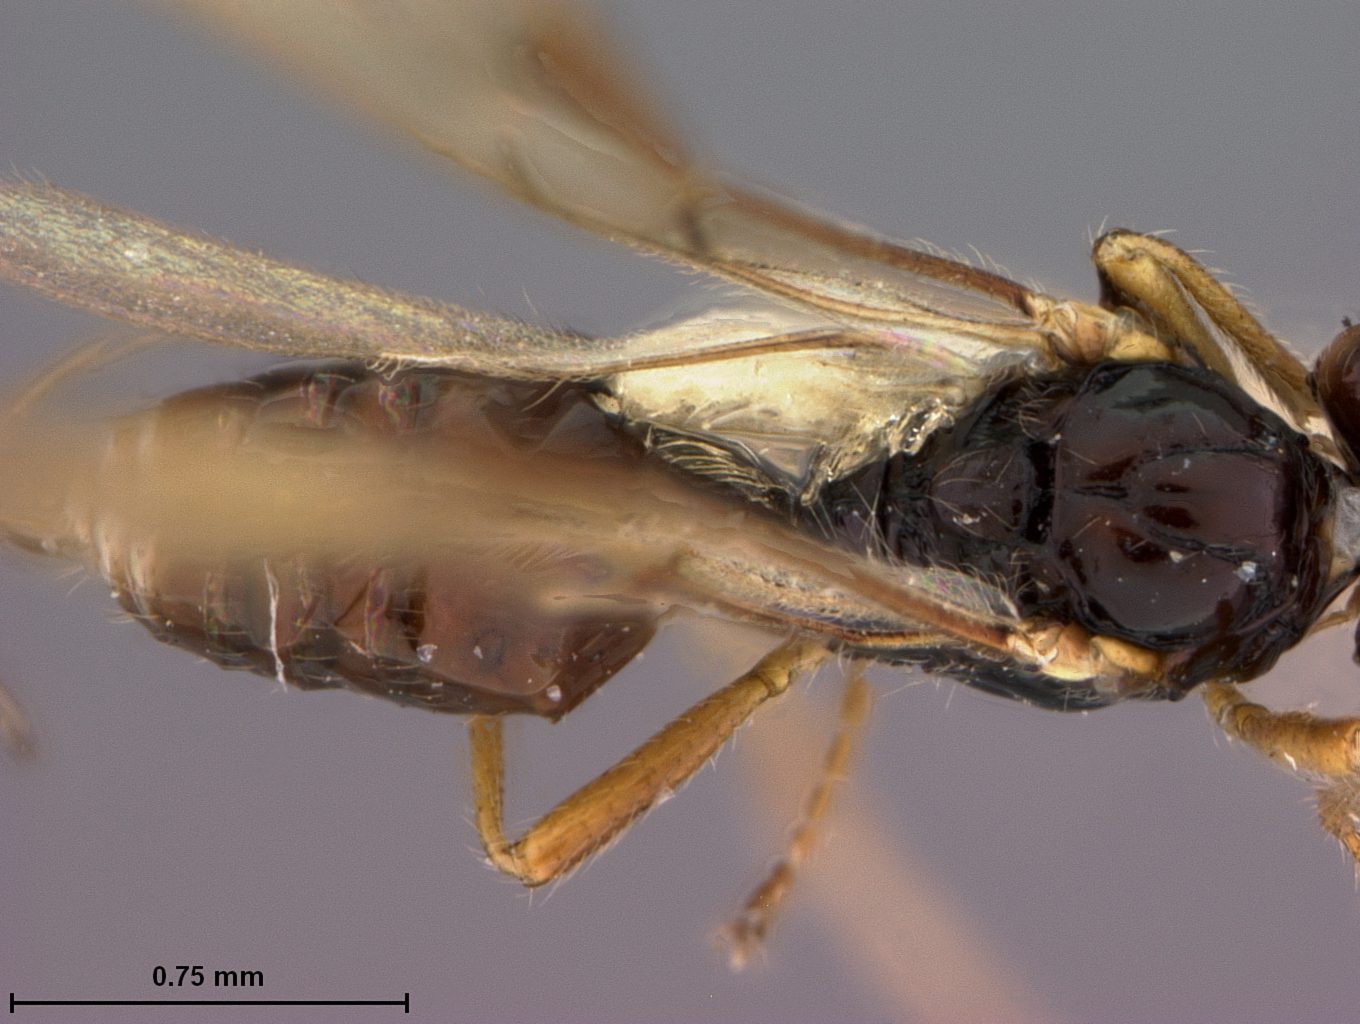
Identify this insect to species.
Phaenocarpa lyra
